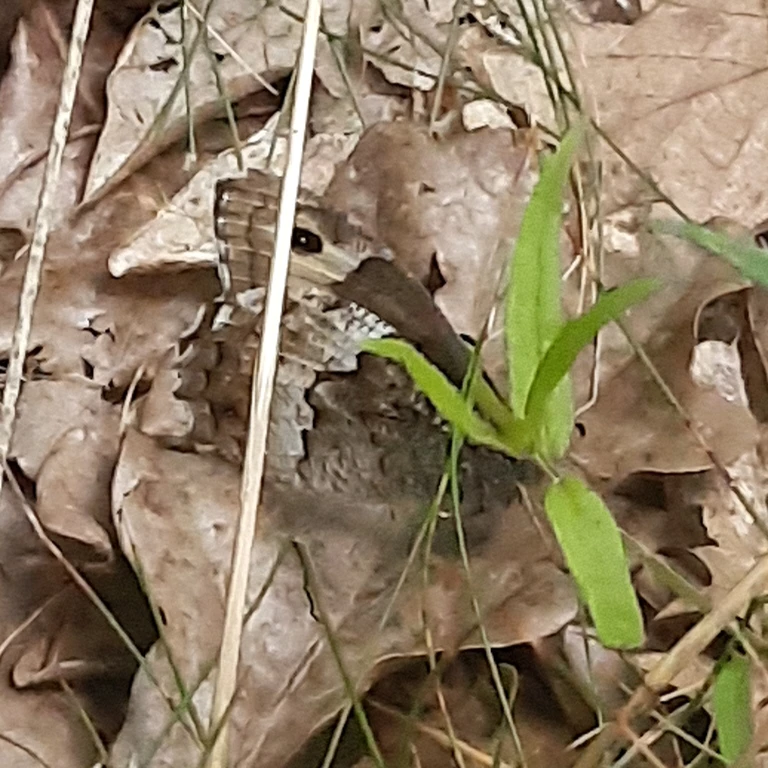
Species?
Hipparchia fagi
